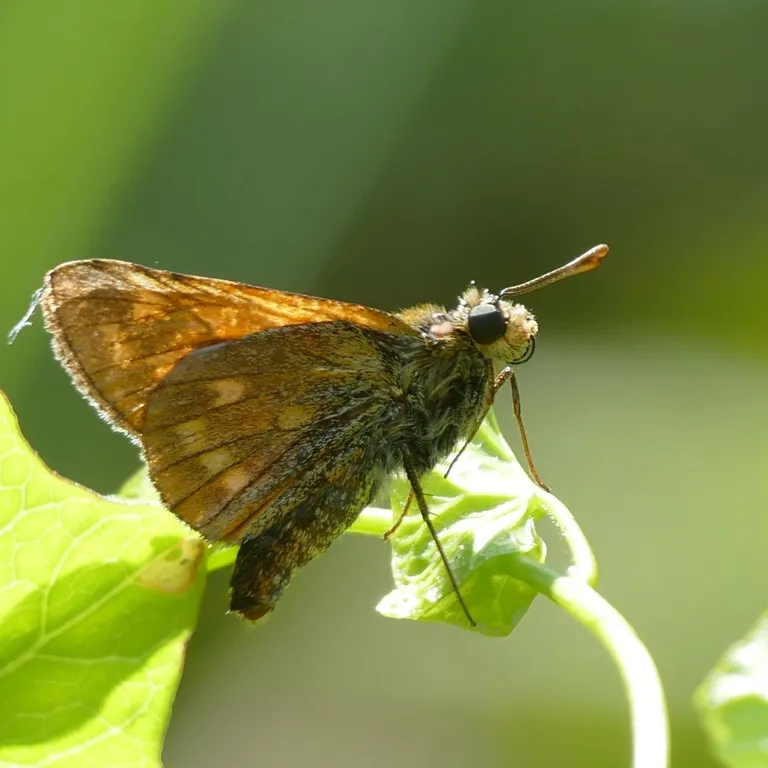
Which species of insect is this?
Ochlodes sylvanus (also Ochlodes venata)
